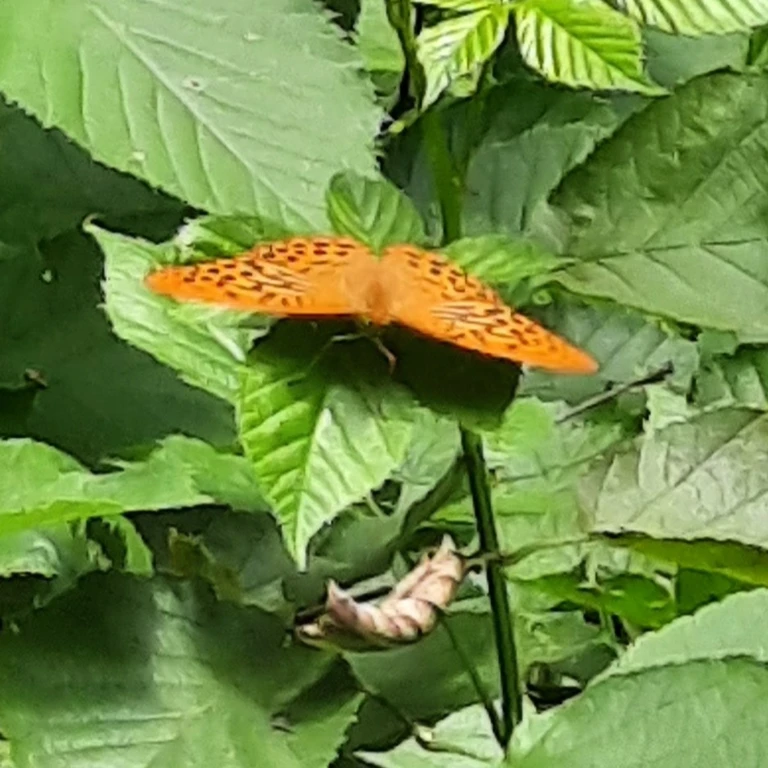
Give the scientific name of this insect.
Argynnis paphia
